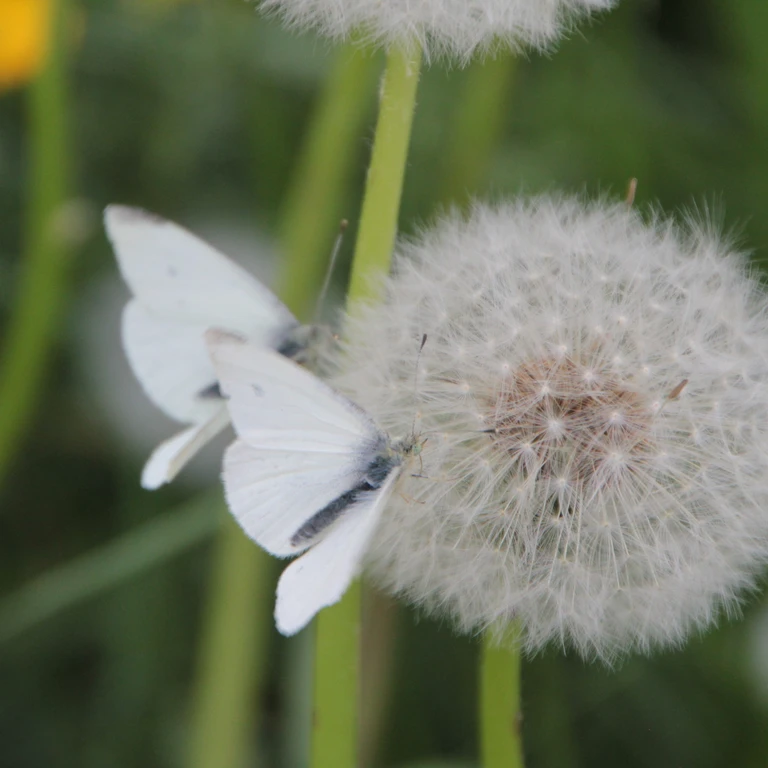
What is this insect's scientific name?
Pieris rapae
